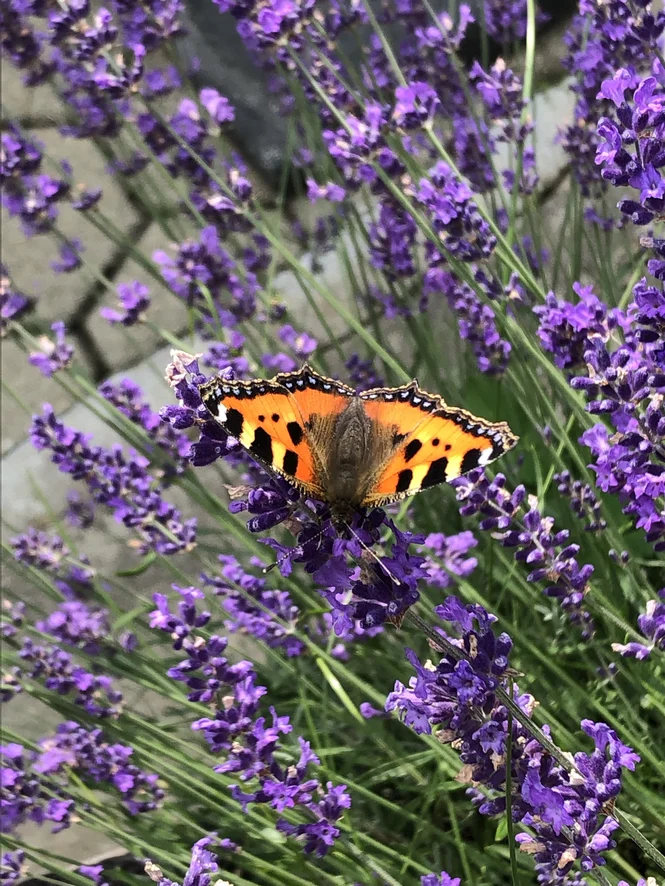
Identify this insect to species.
Aglais urticae
